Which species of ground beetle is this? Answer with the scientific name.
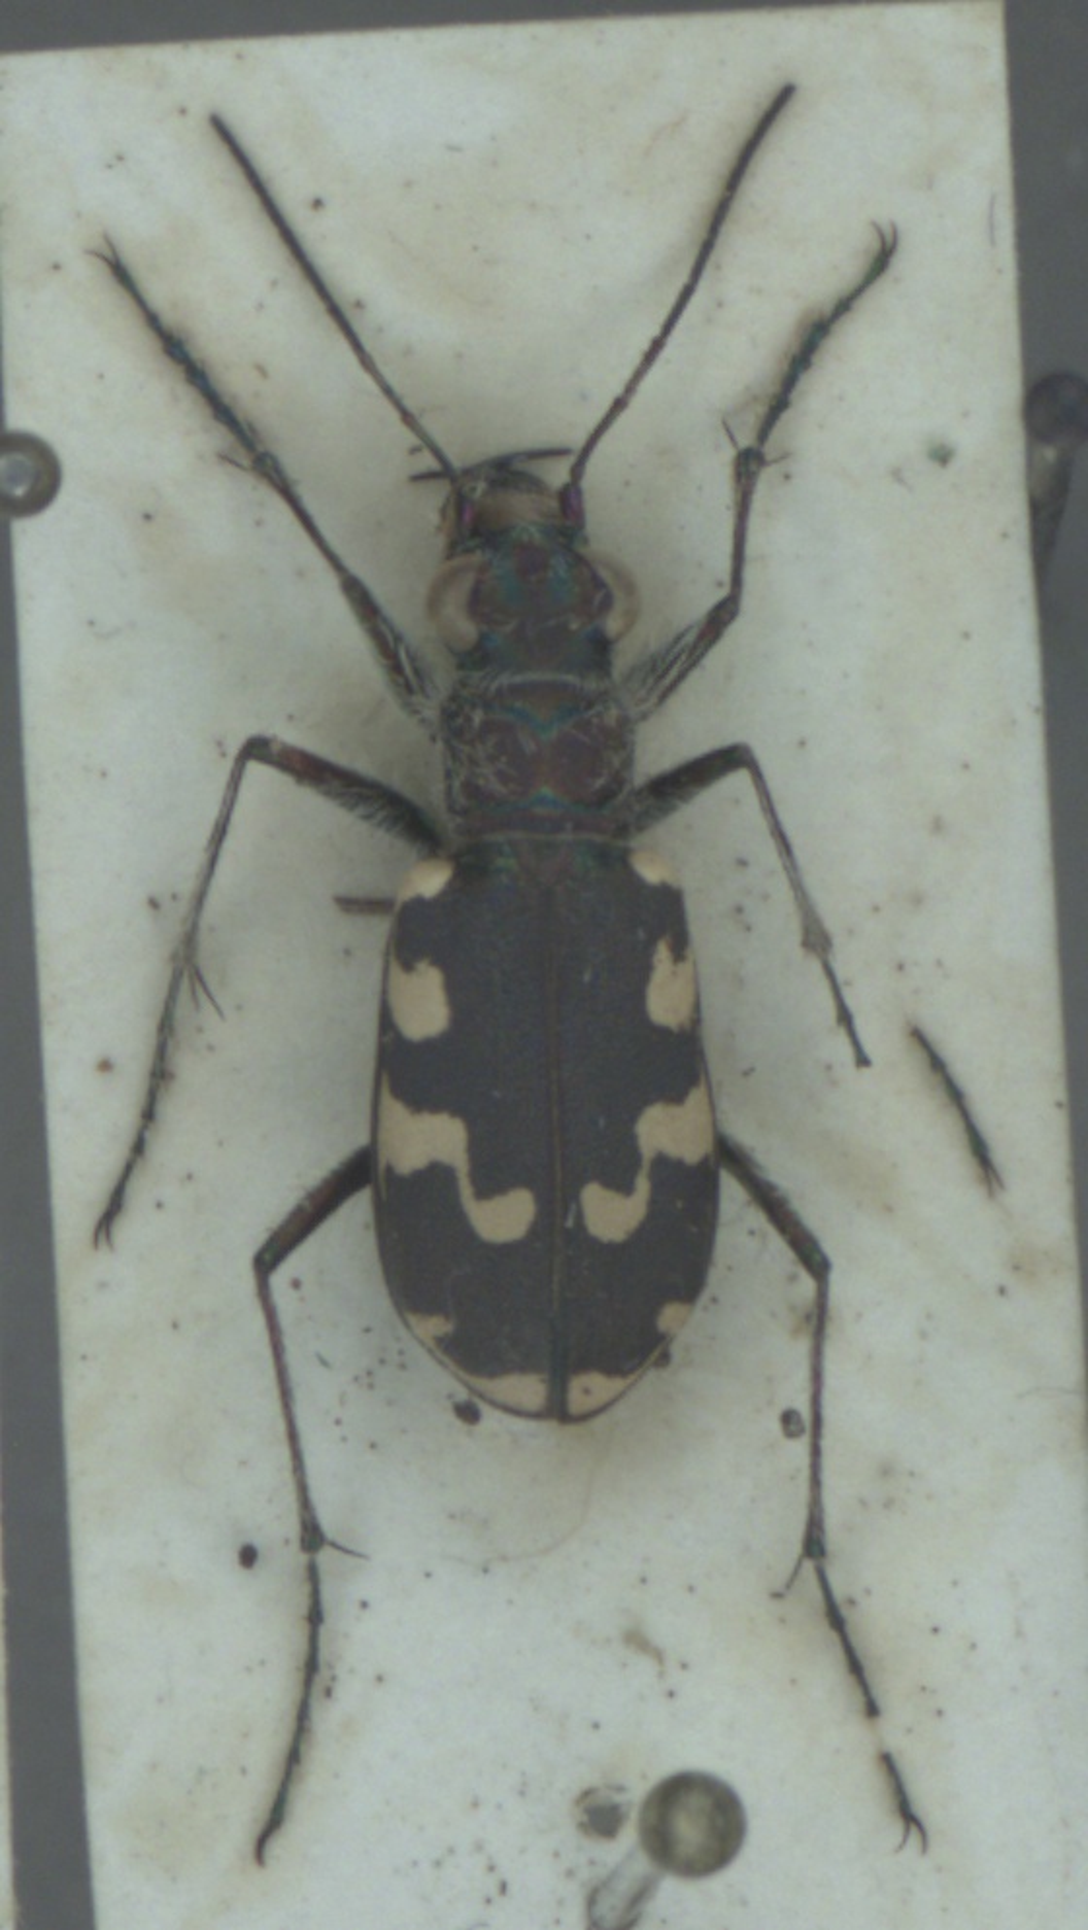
Cicindela maritima
